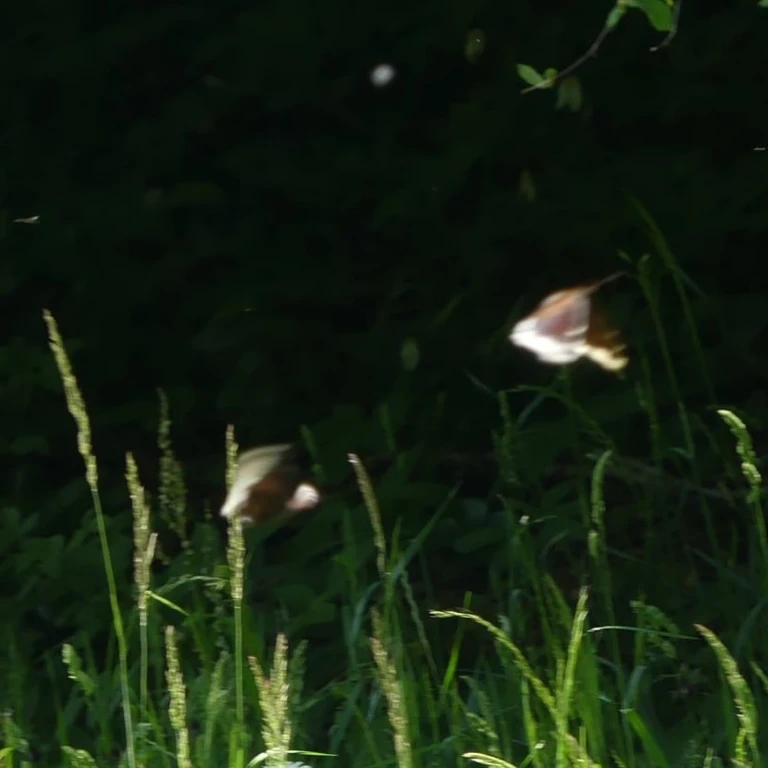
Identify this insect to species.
Nymphalis antiopa
